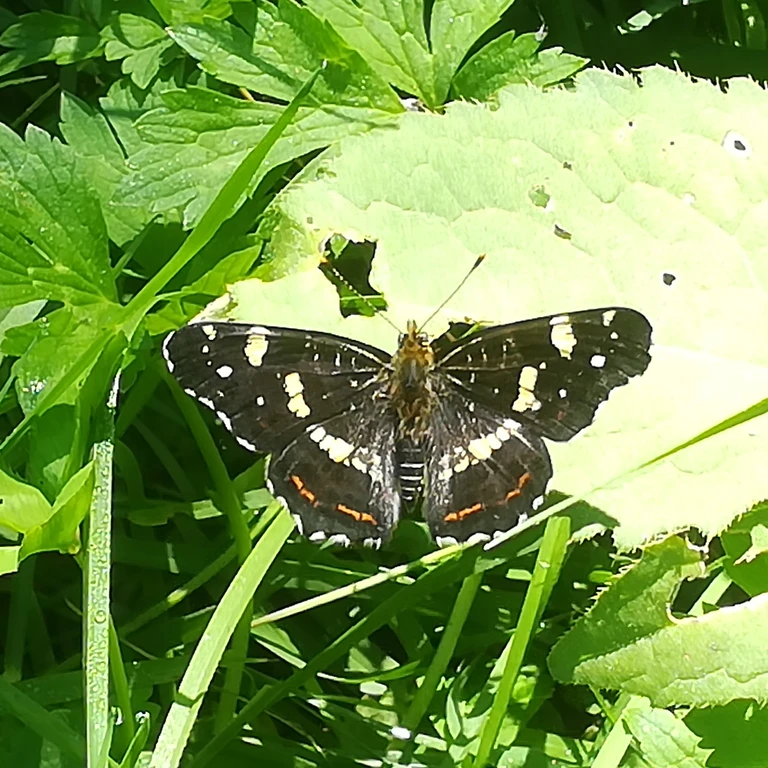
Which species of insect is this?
Araschnia levana
